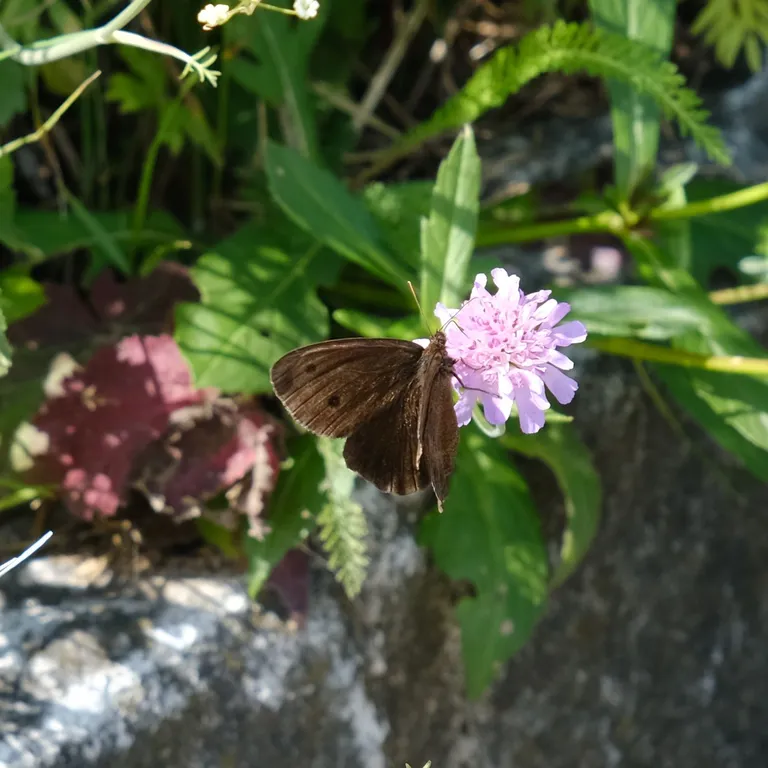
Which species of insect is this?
Minois dryas
